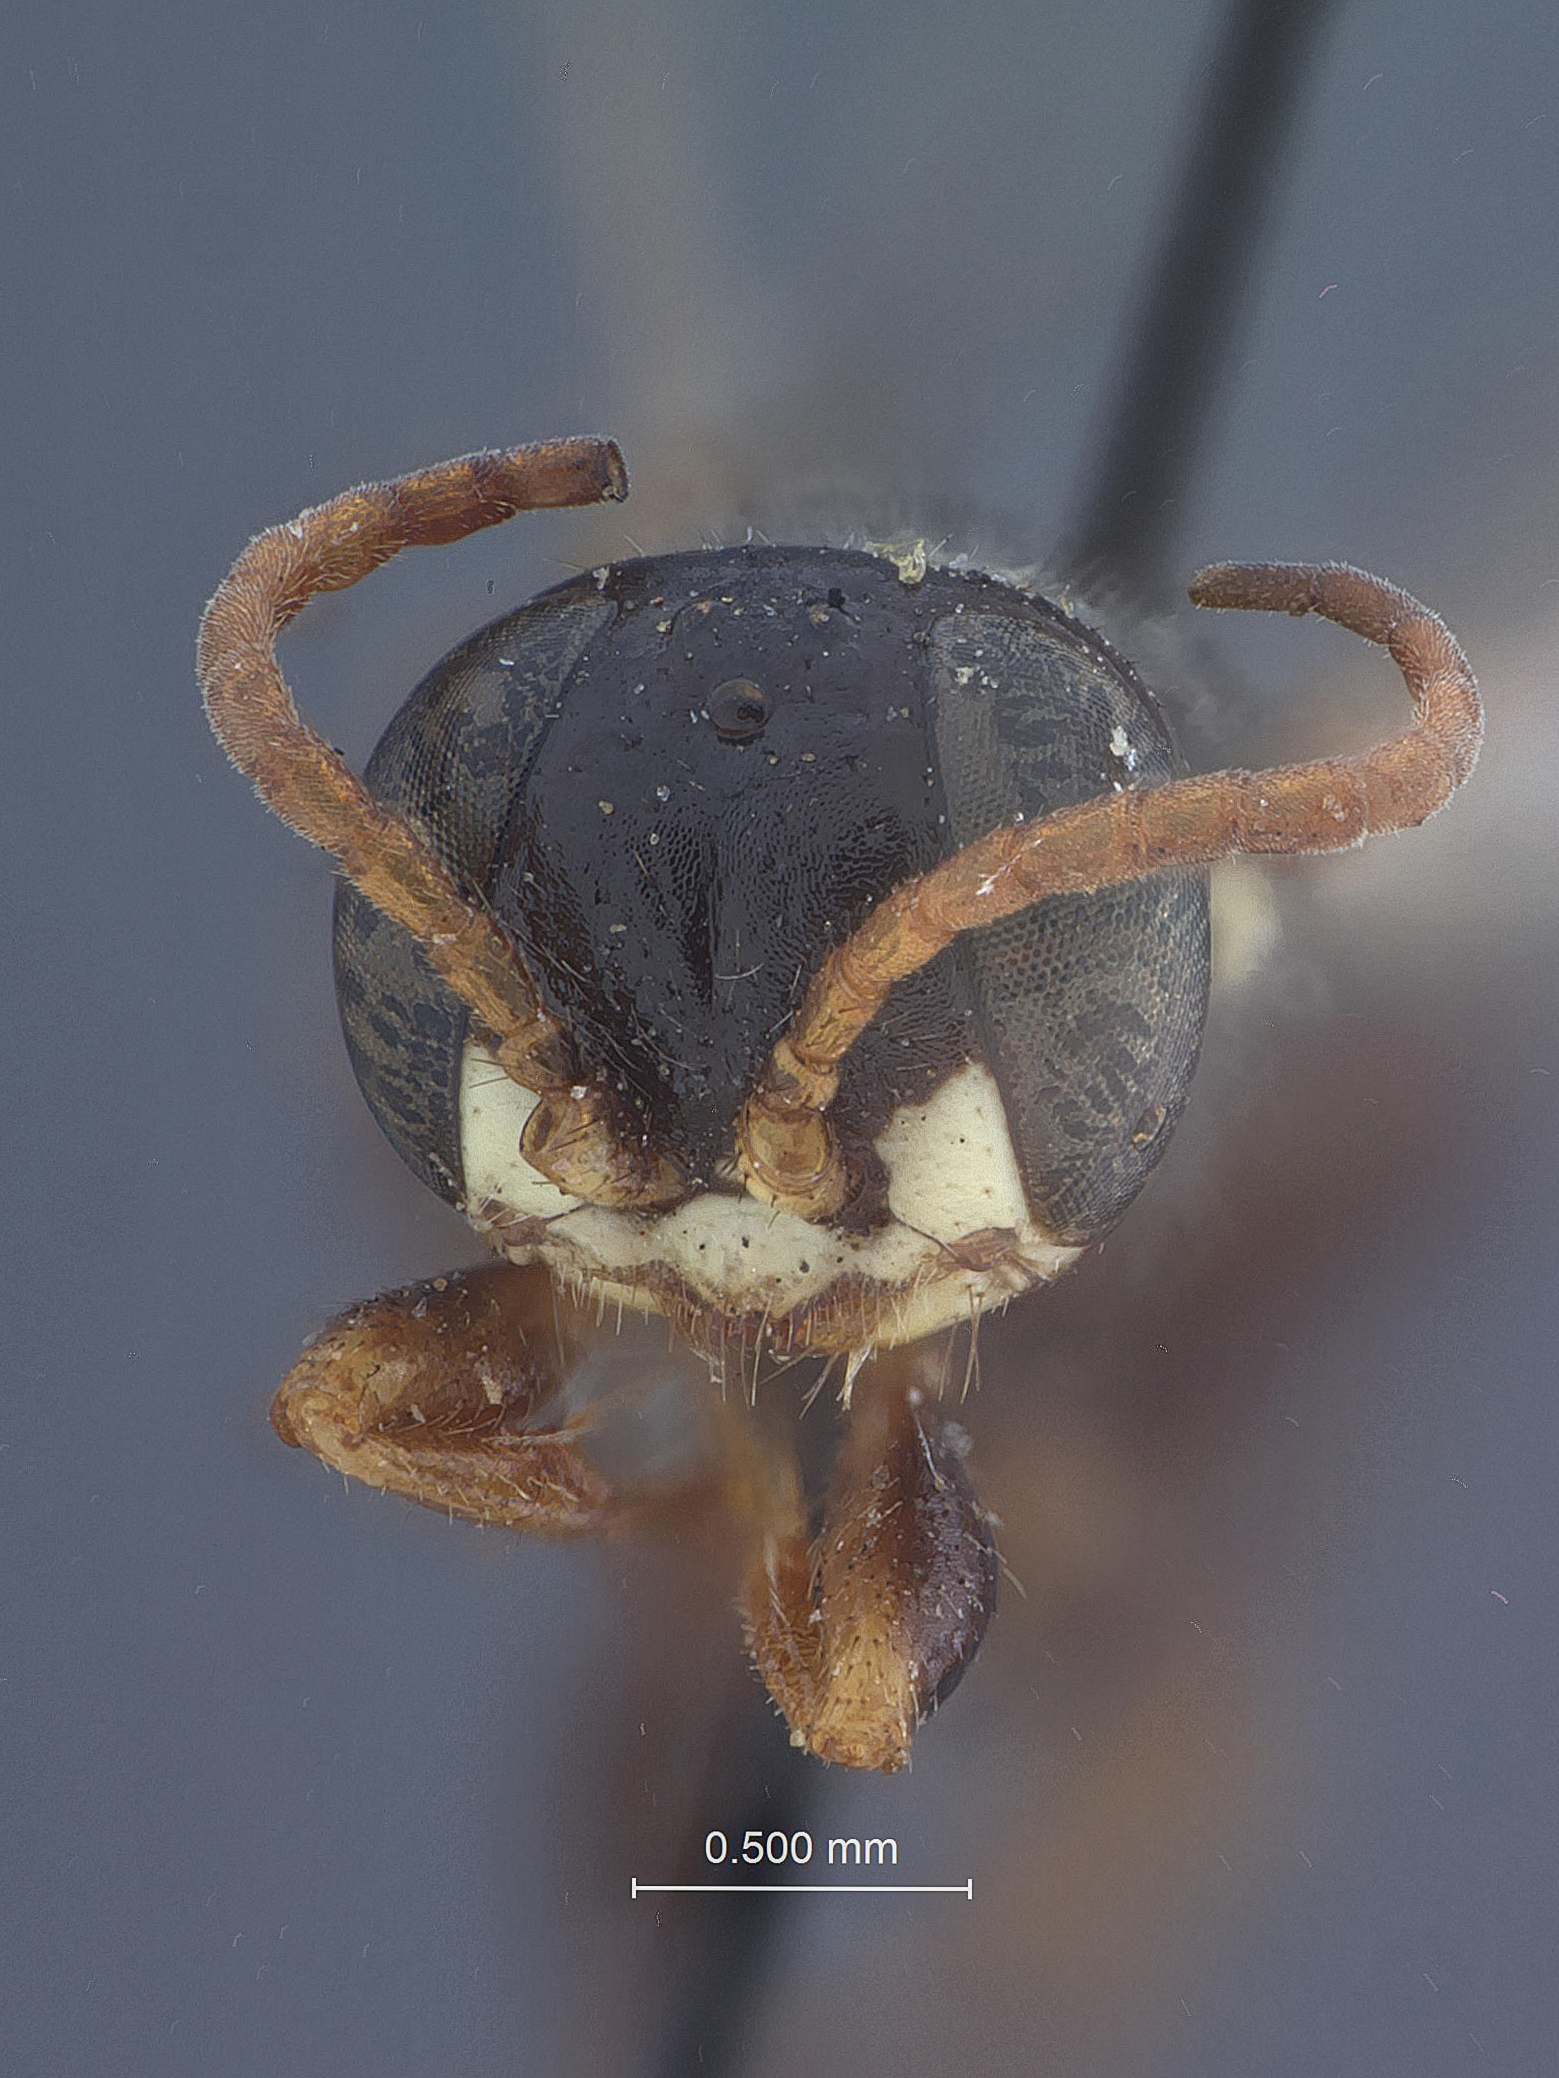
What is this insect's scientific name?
Diploplectron rufoantennatus
